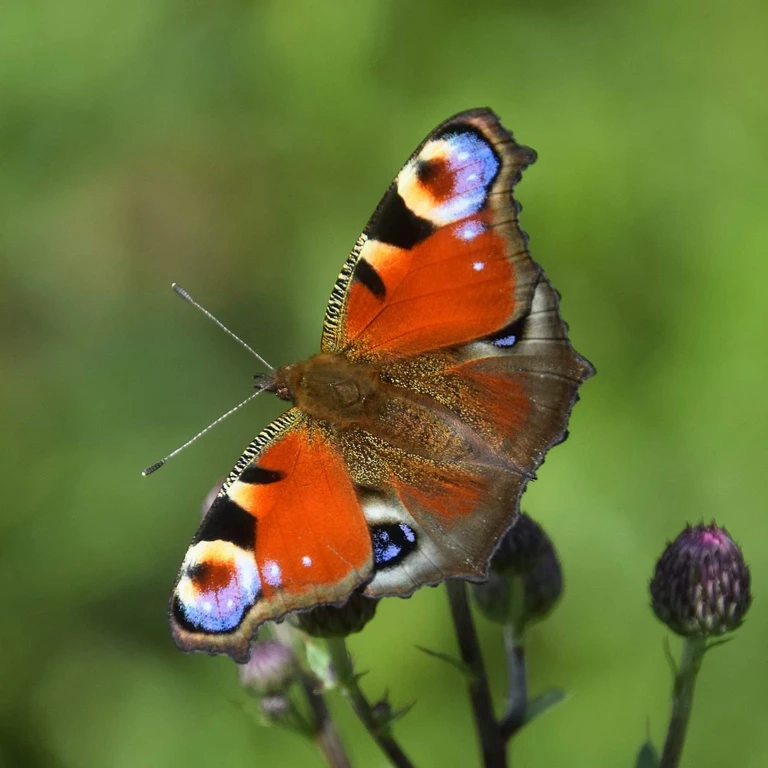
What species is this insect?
Aglais io
